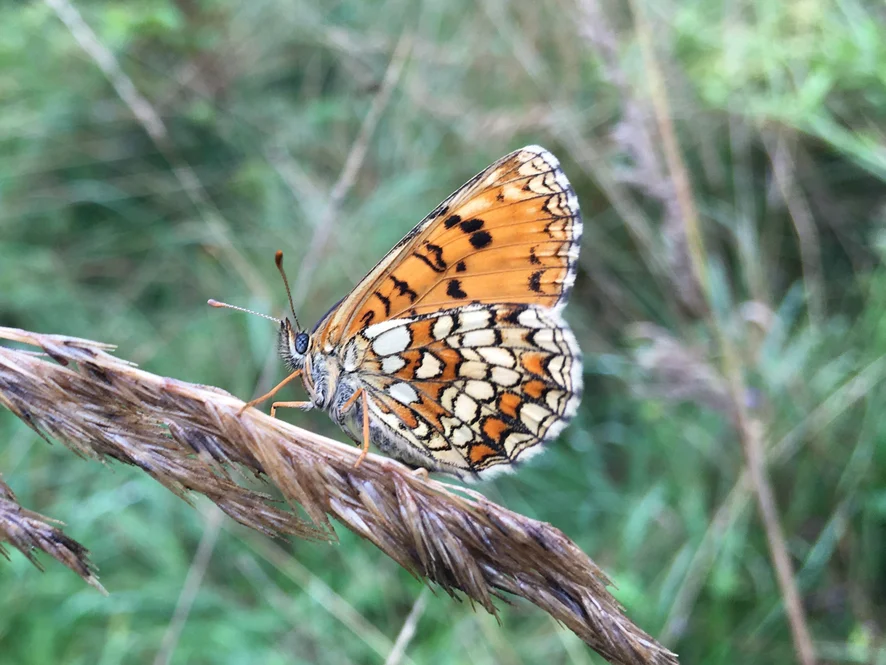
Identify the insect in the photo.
Melitaea athalia
